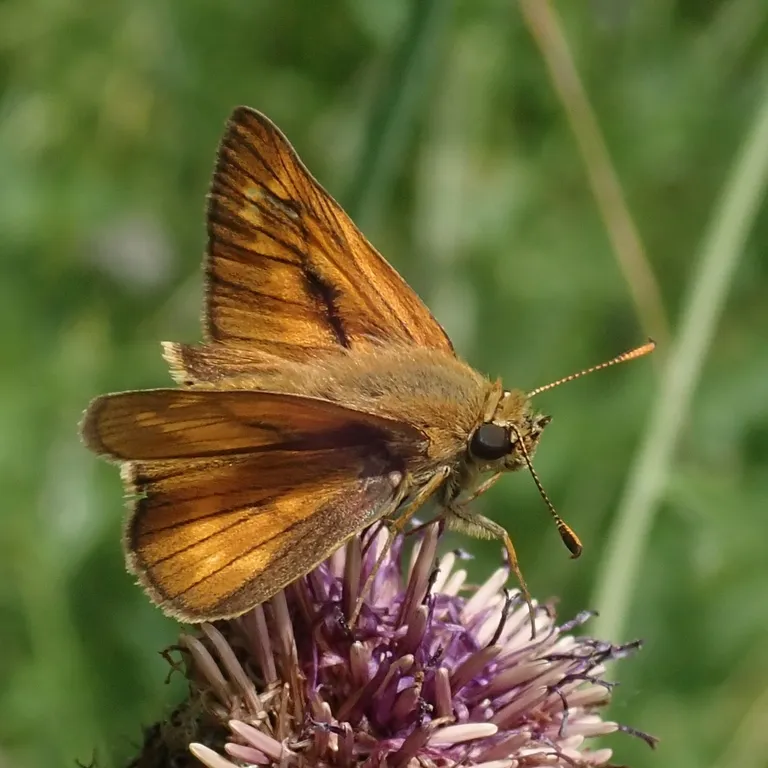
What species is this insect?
Ochlodes sylvanus (also Ochlodes venata)
